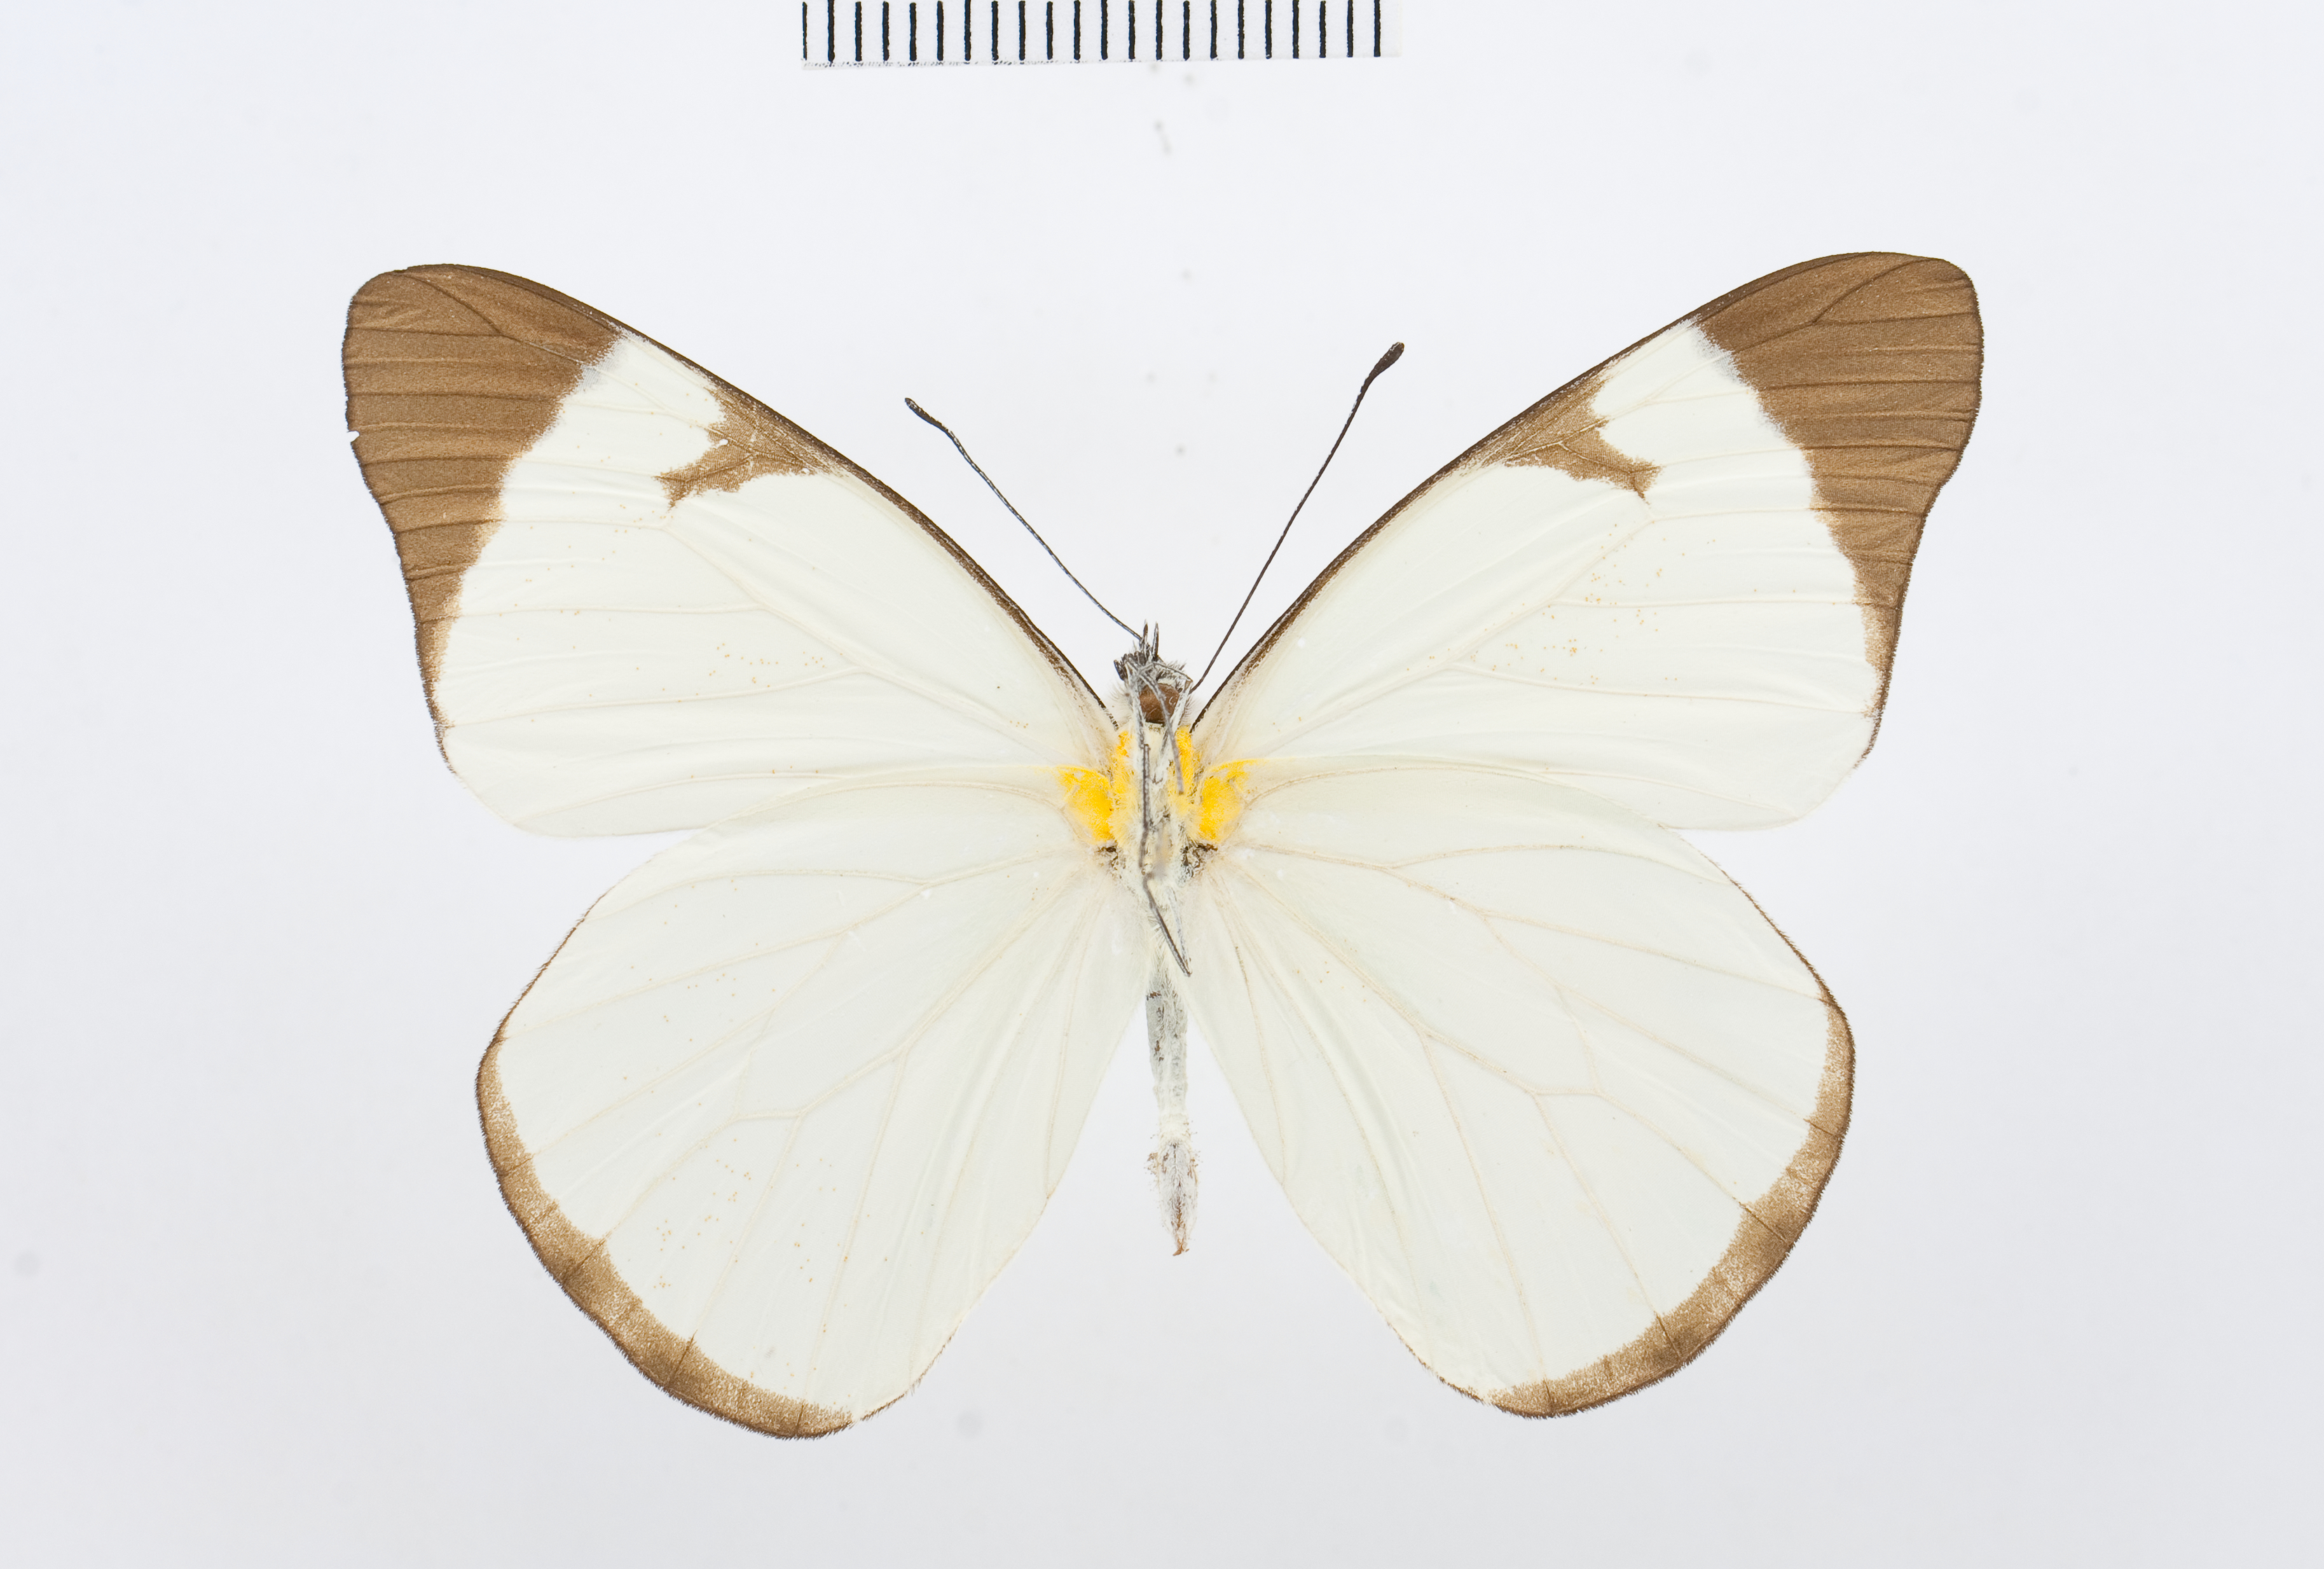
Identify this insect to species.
Melete calymnia
